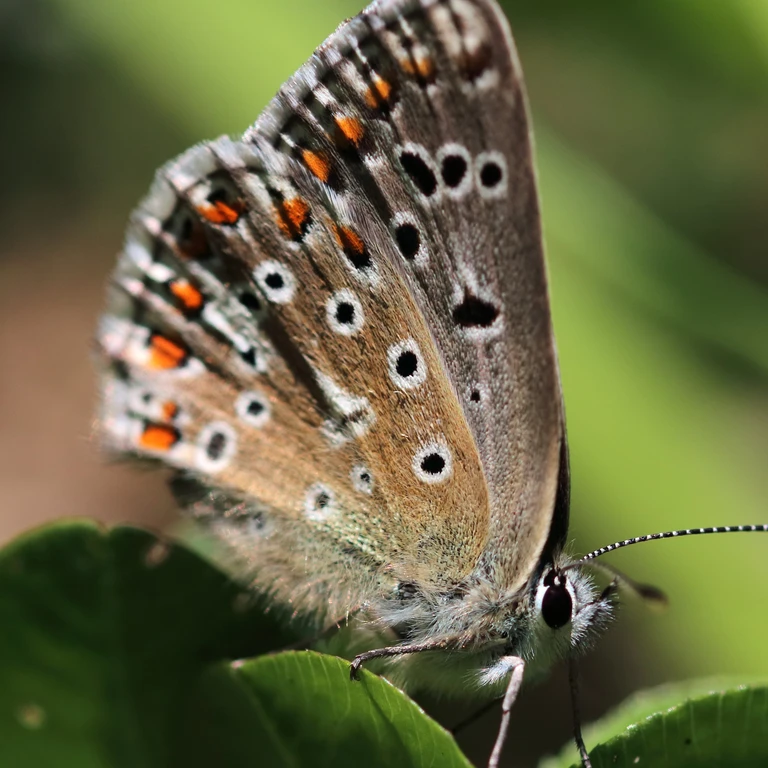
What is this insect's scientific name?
Lysandra bellargus
